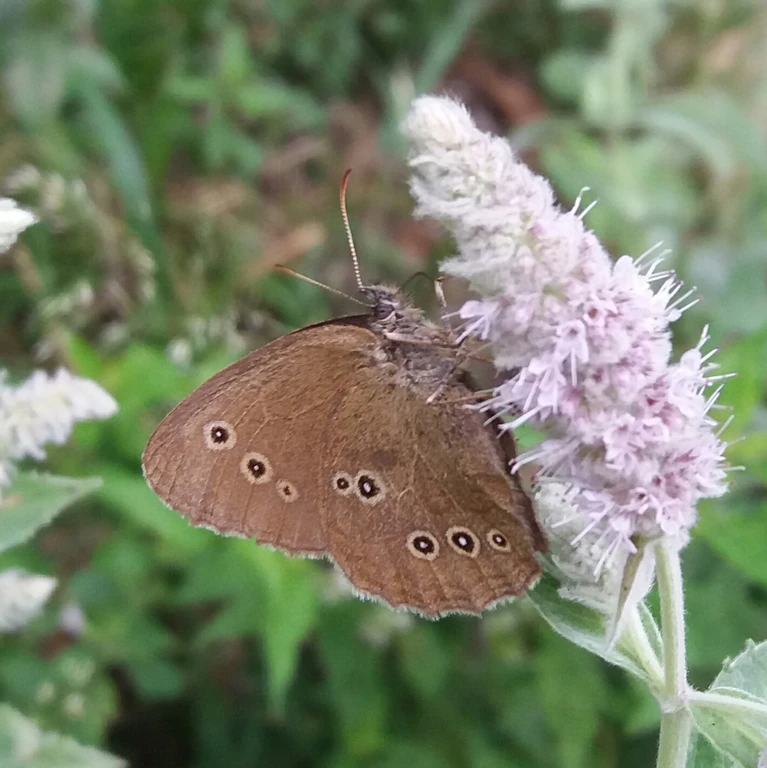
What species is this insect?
Aphantopus hyperantus
